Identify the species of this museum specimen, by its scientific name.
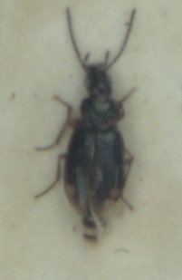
Bembidion biguttatum
